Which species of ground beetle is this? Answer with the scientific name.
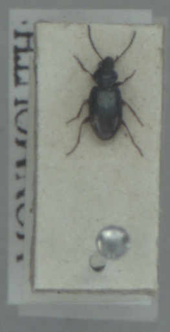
Bembidion lunulatum
